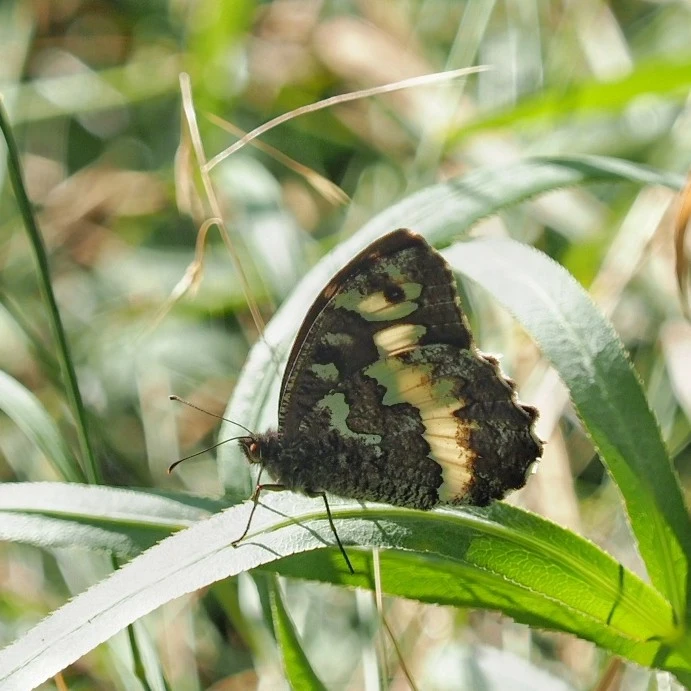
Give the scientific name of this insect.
Brintesia circe
